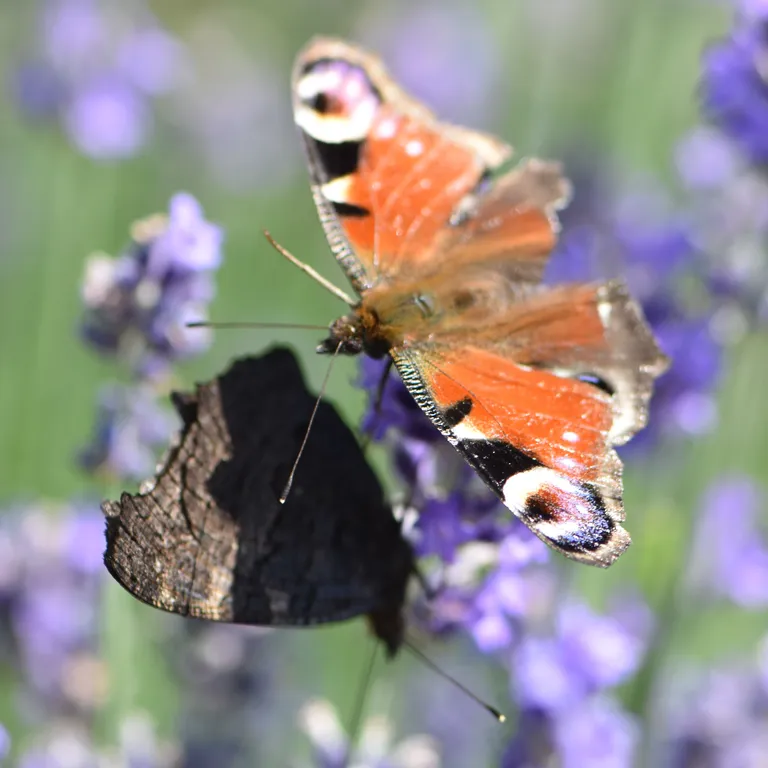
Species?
Aglais io
